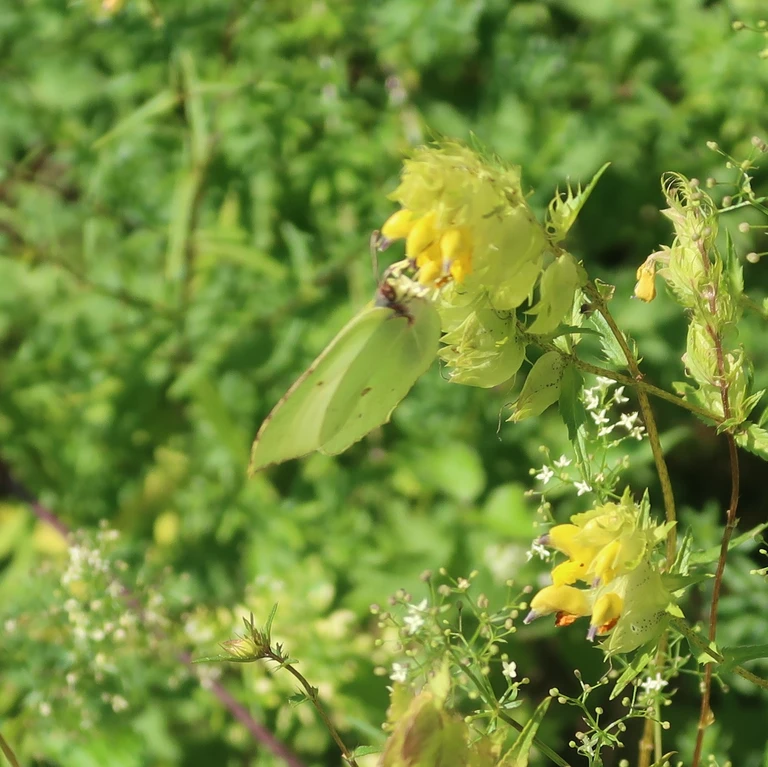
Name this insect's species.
Gonepteryx rhamni
